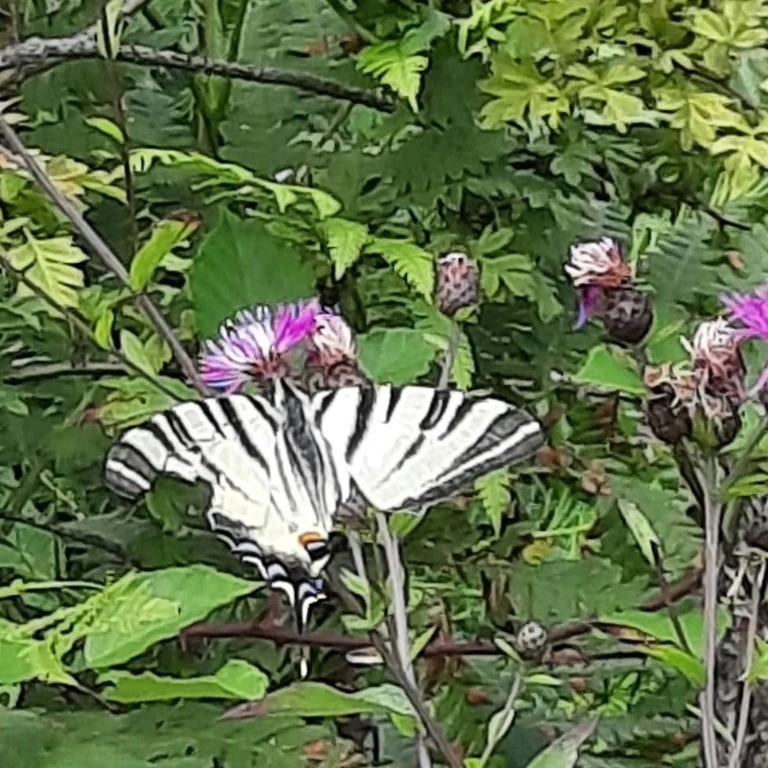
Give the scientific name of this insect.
Iphiclides podalirius
